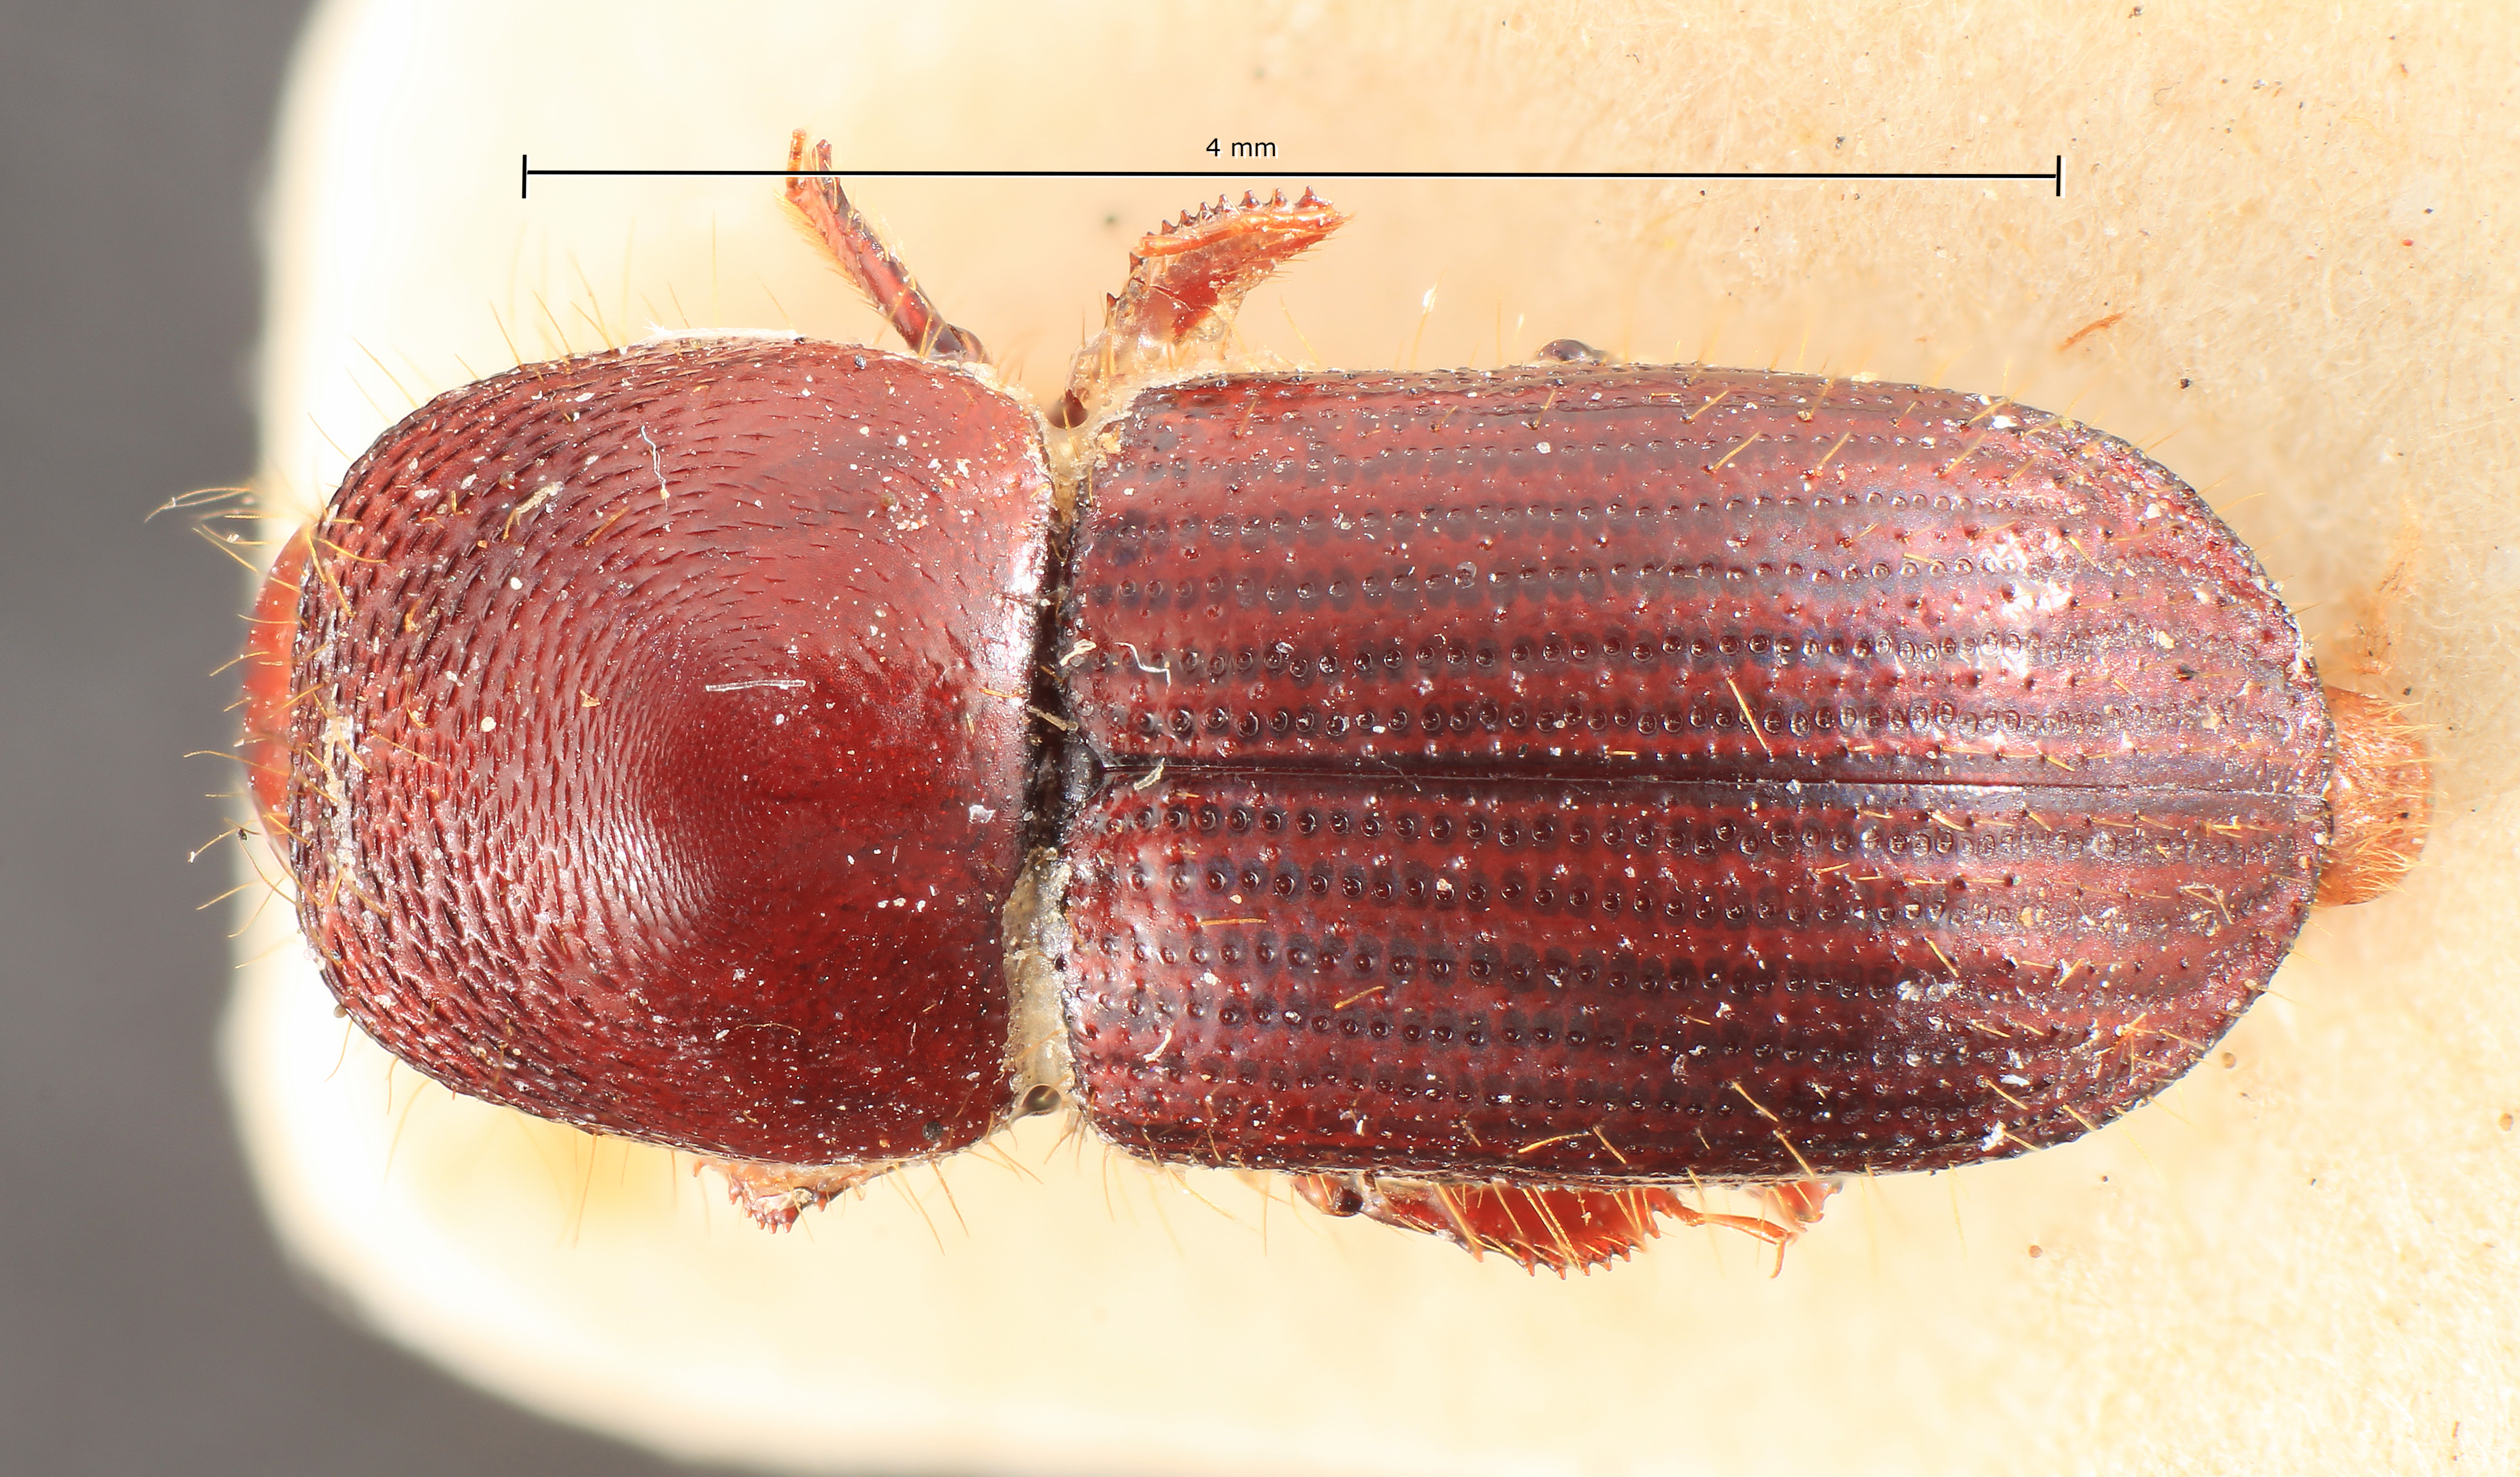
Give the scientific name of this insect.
Xyleborus siporanus
